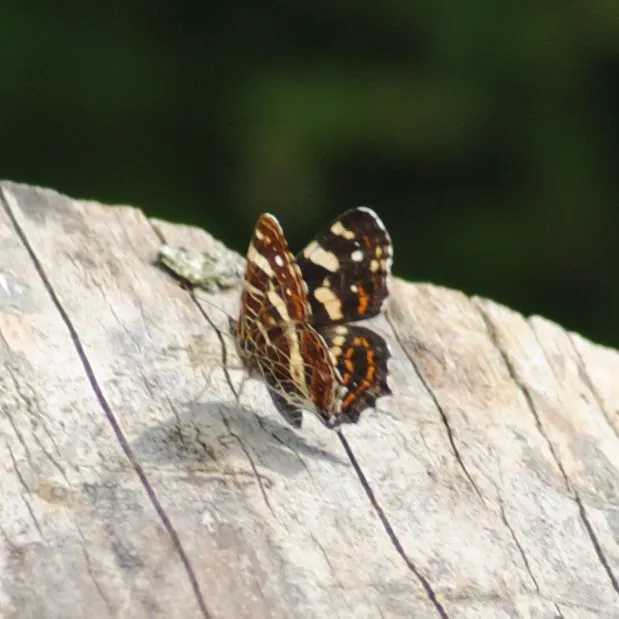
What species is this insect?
Araschnia levana
